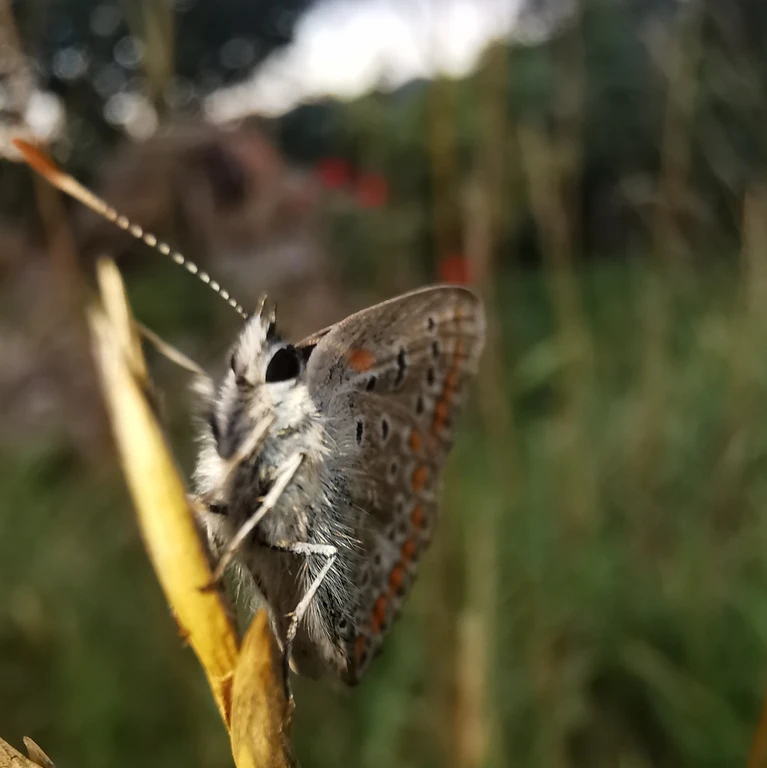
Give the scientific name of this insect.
Polyommatus icarus
